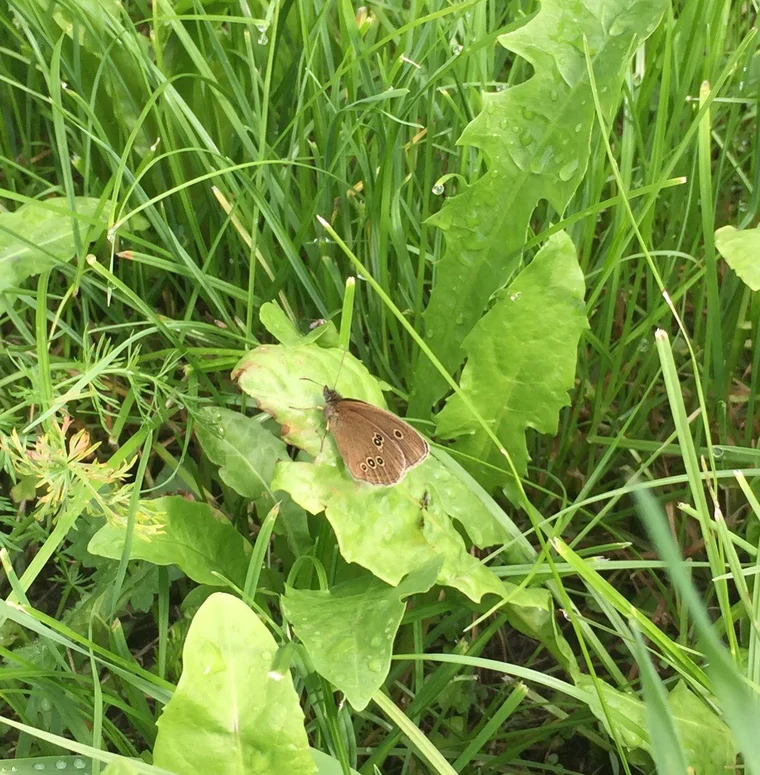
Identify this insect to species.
Aphantopus hyperantus
